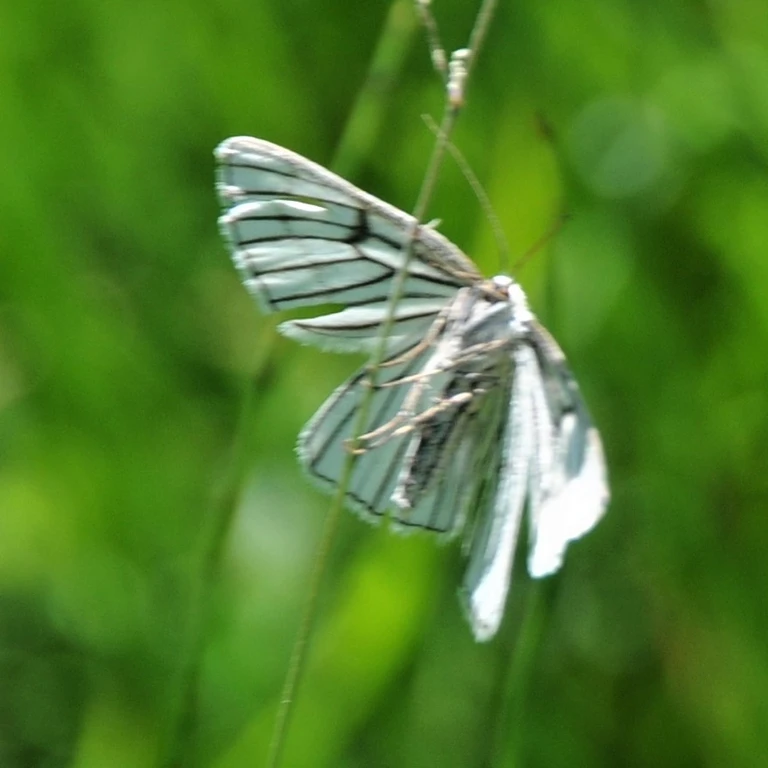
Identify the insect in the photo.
Siona lineata
